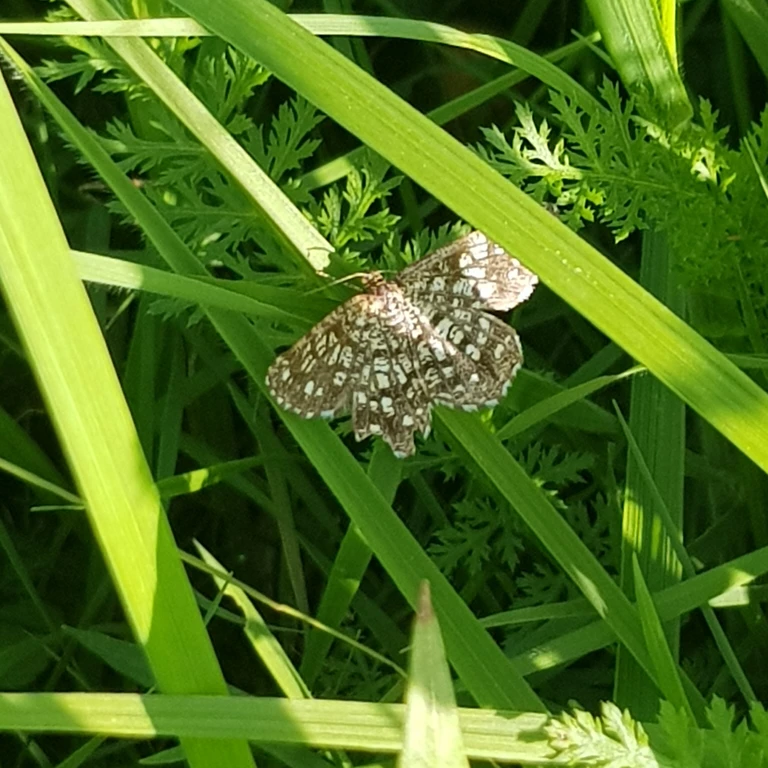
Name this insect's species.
Chiasmia clathrata
